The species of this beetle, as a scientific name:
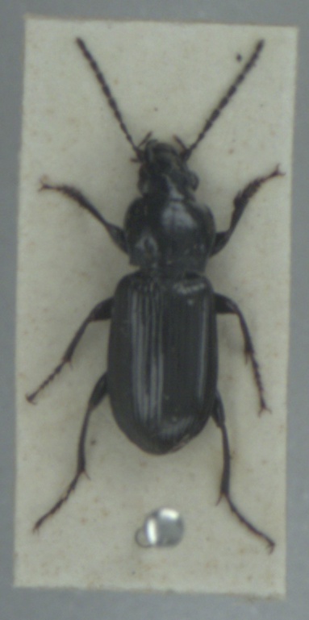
Pterostichus anthracinus
